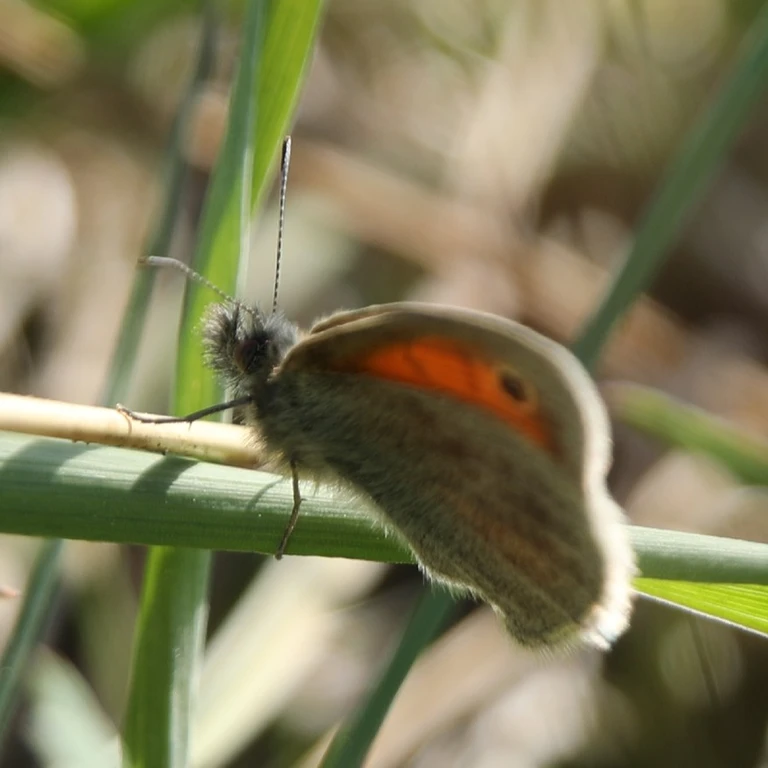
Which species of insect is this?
Coenonympha pamphilus
